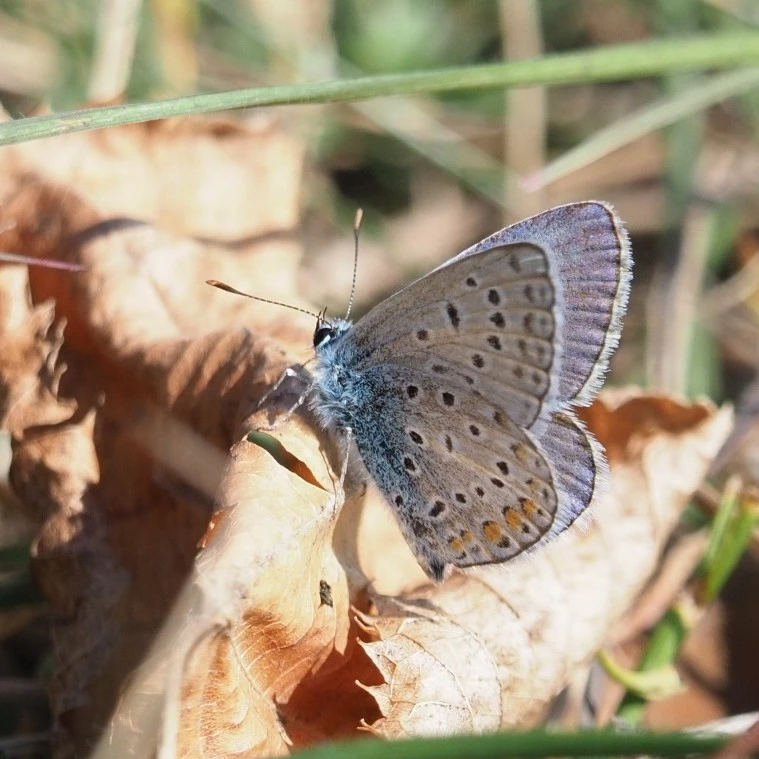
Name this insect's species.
Polyommatus icarus
